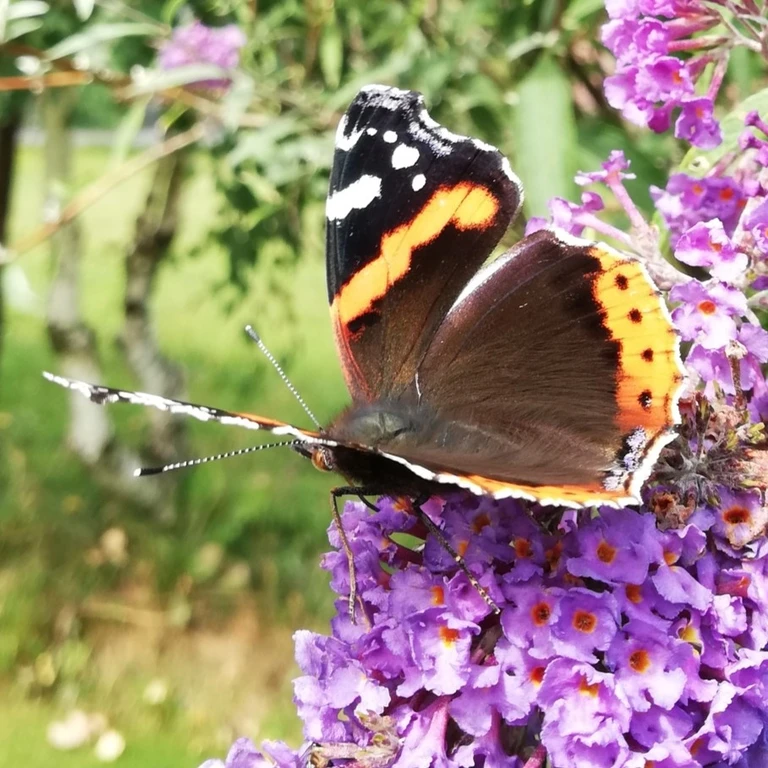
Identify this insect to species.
Vanessa atalanta
